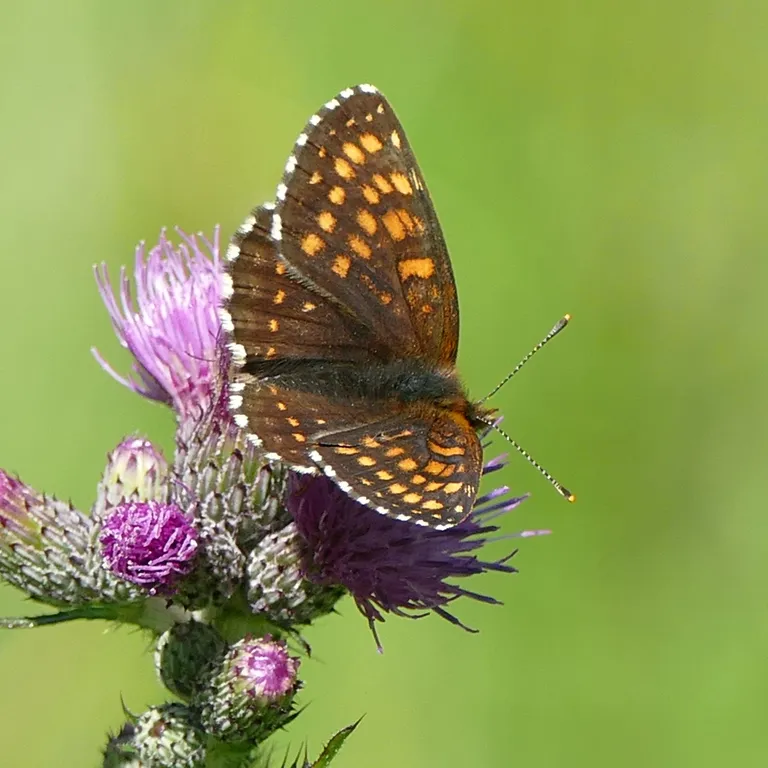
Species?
Melitaea diamina
